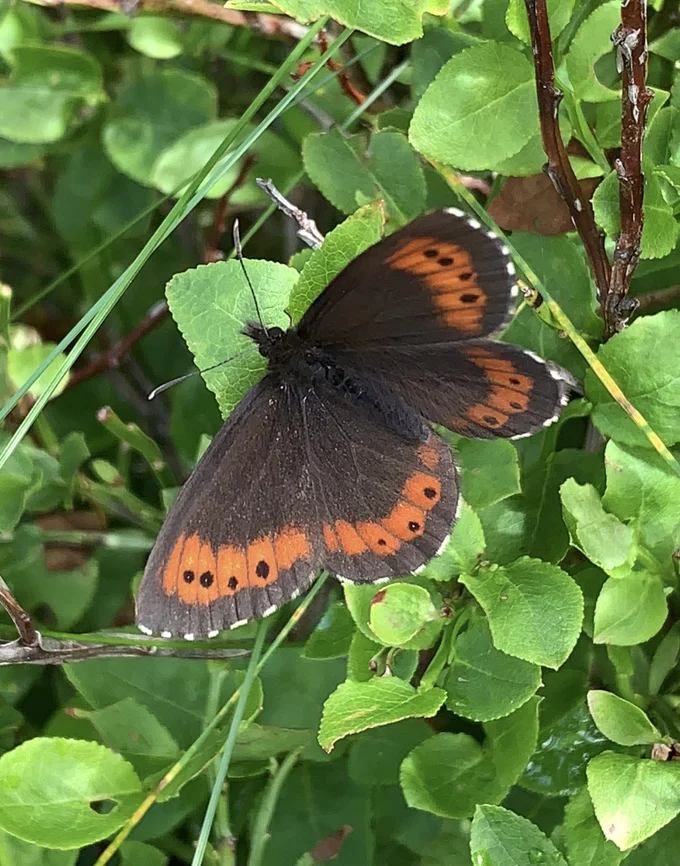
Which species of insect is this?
Erebia euryale
